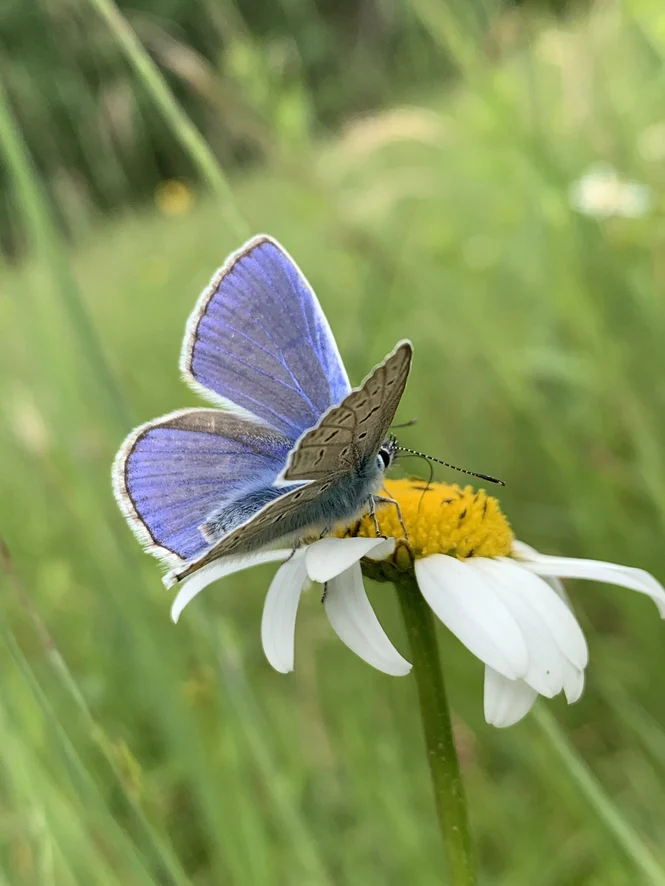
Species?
Polyommatus icarus
